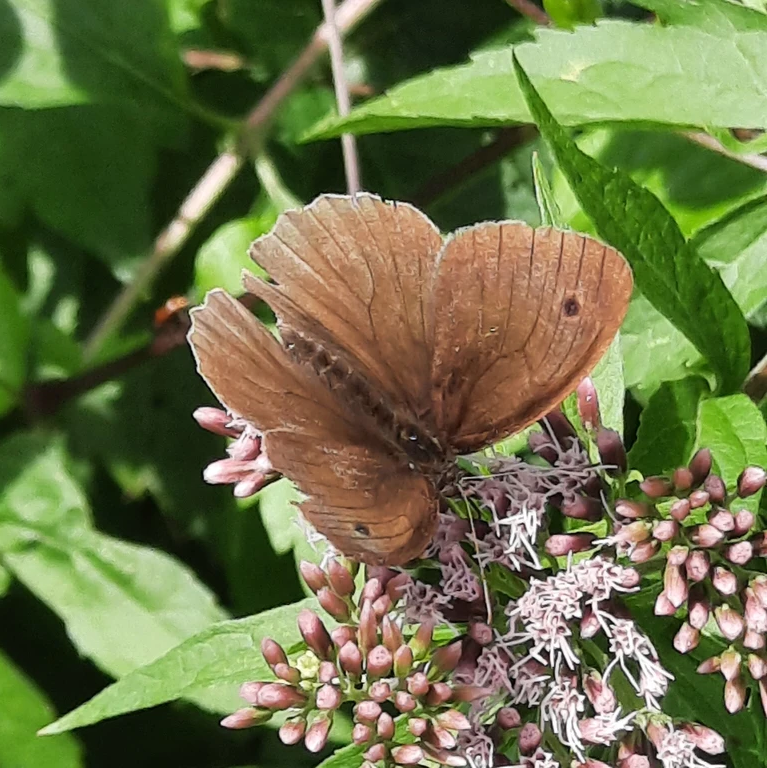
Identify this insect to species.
Maniola jurtina
